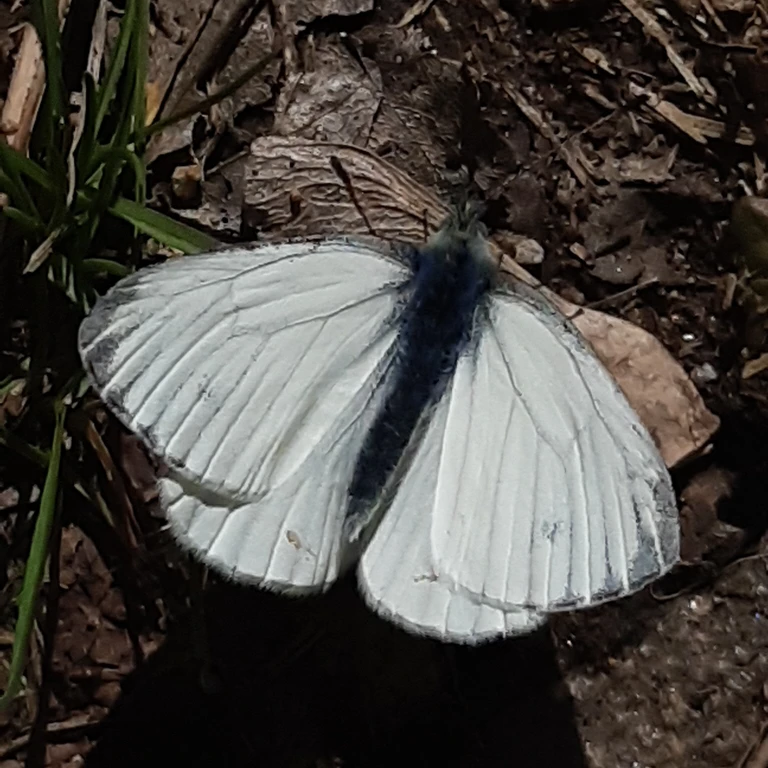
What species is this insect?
Pieris napi
